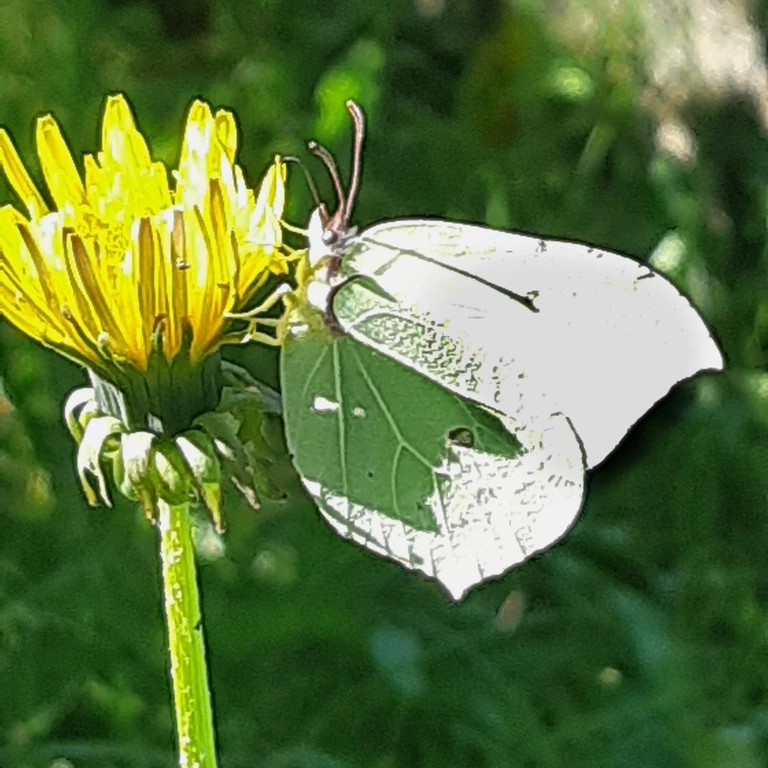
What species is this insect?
Gonepteryx rhamni
